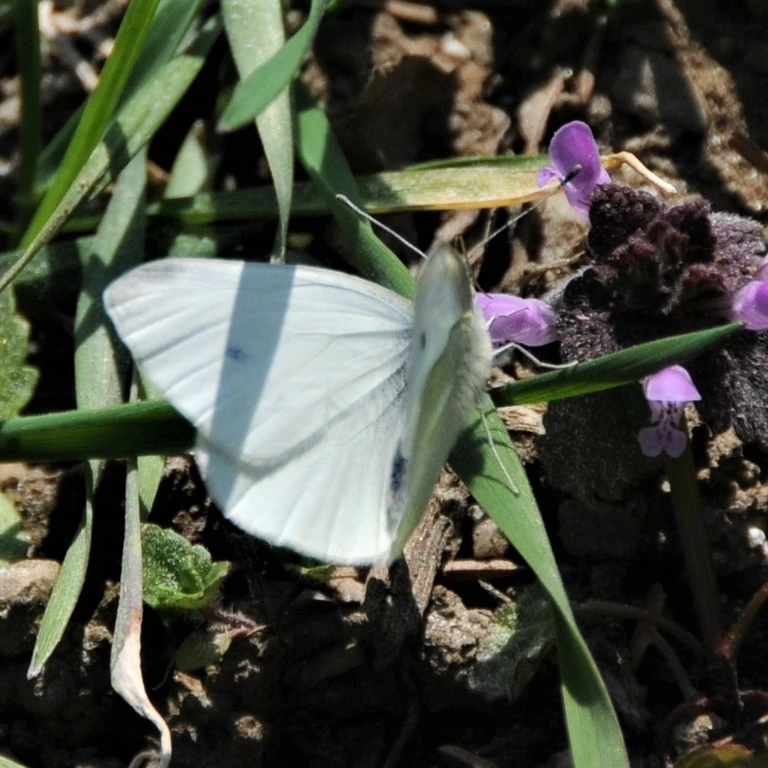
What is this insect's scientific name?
Pieris rapae
